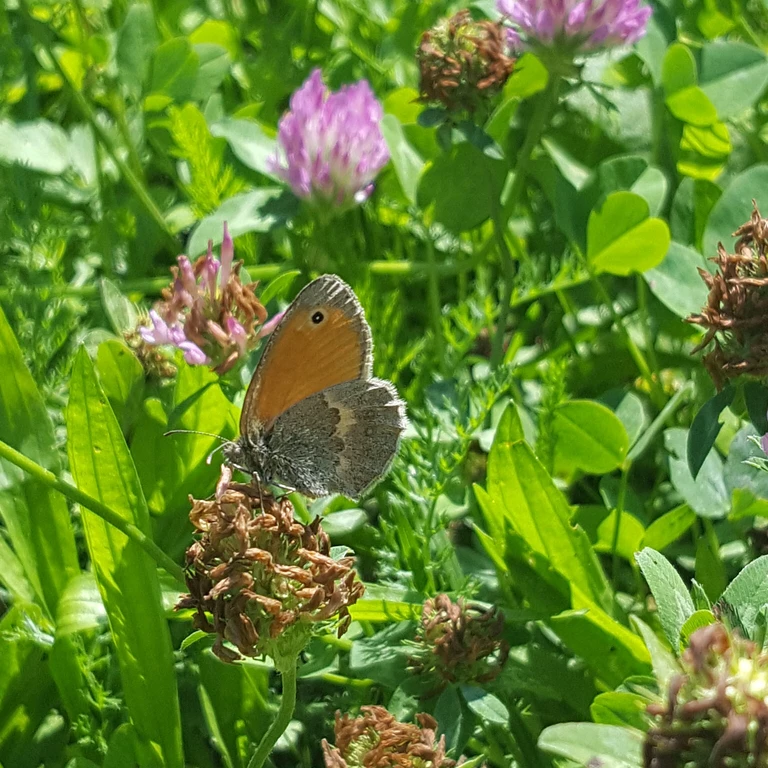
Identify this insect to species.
Coenonympha pamphilus
